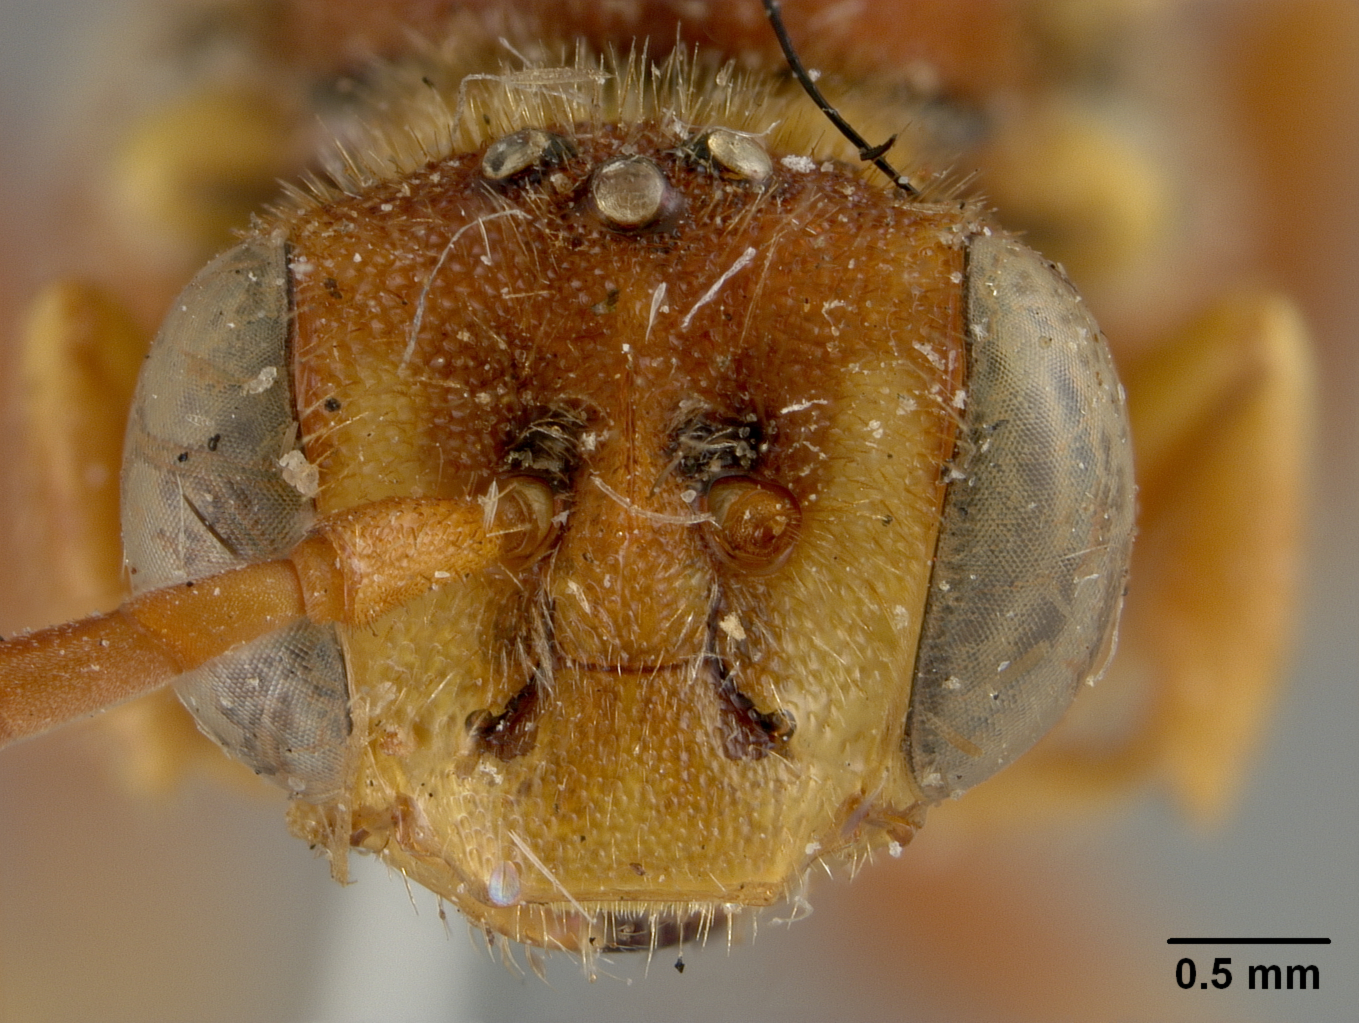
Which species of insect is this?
Nomada morrisoni
